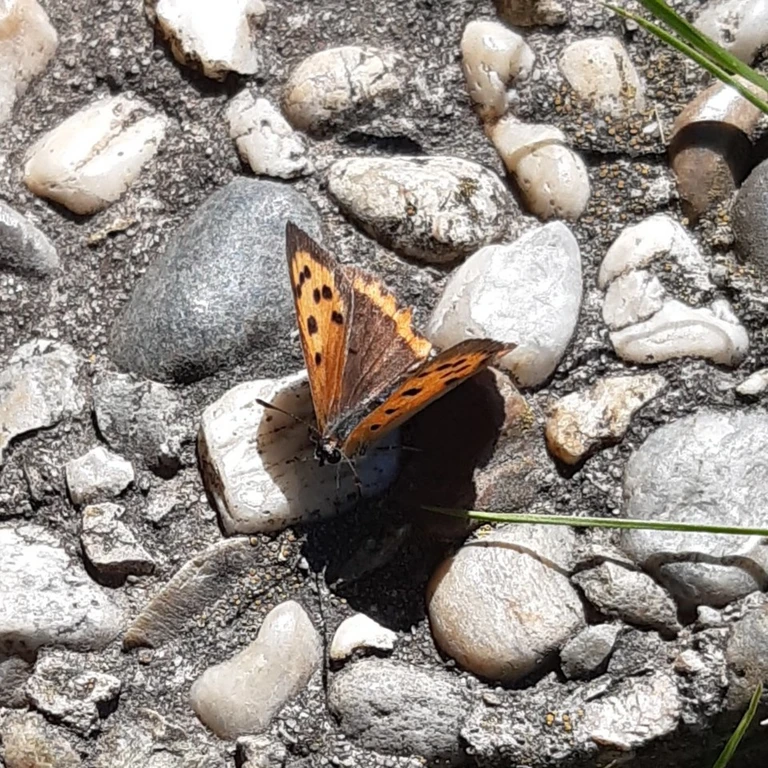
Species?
Lycaena phlaeas
